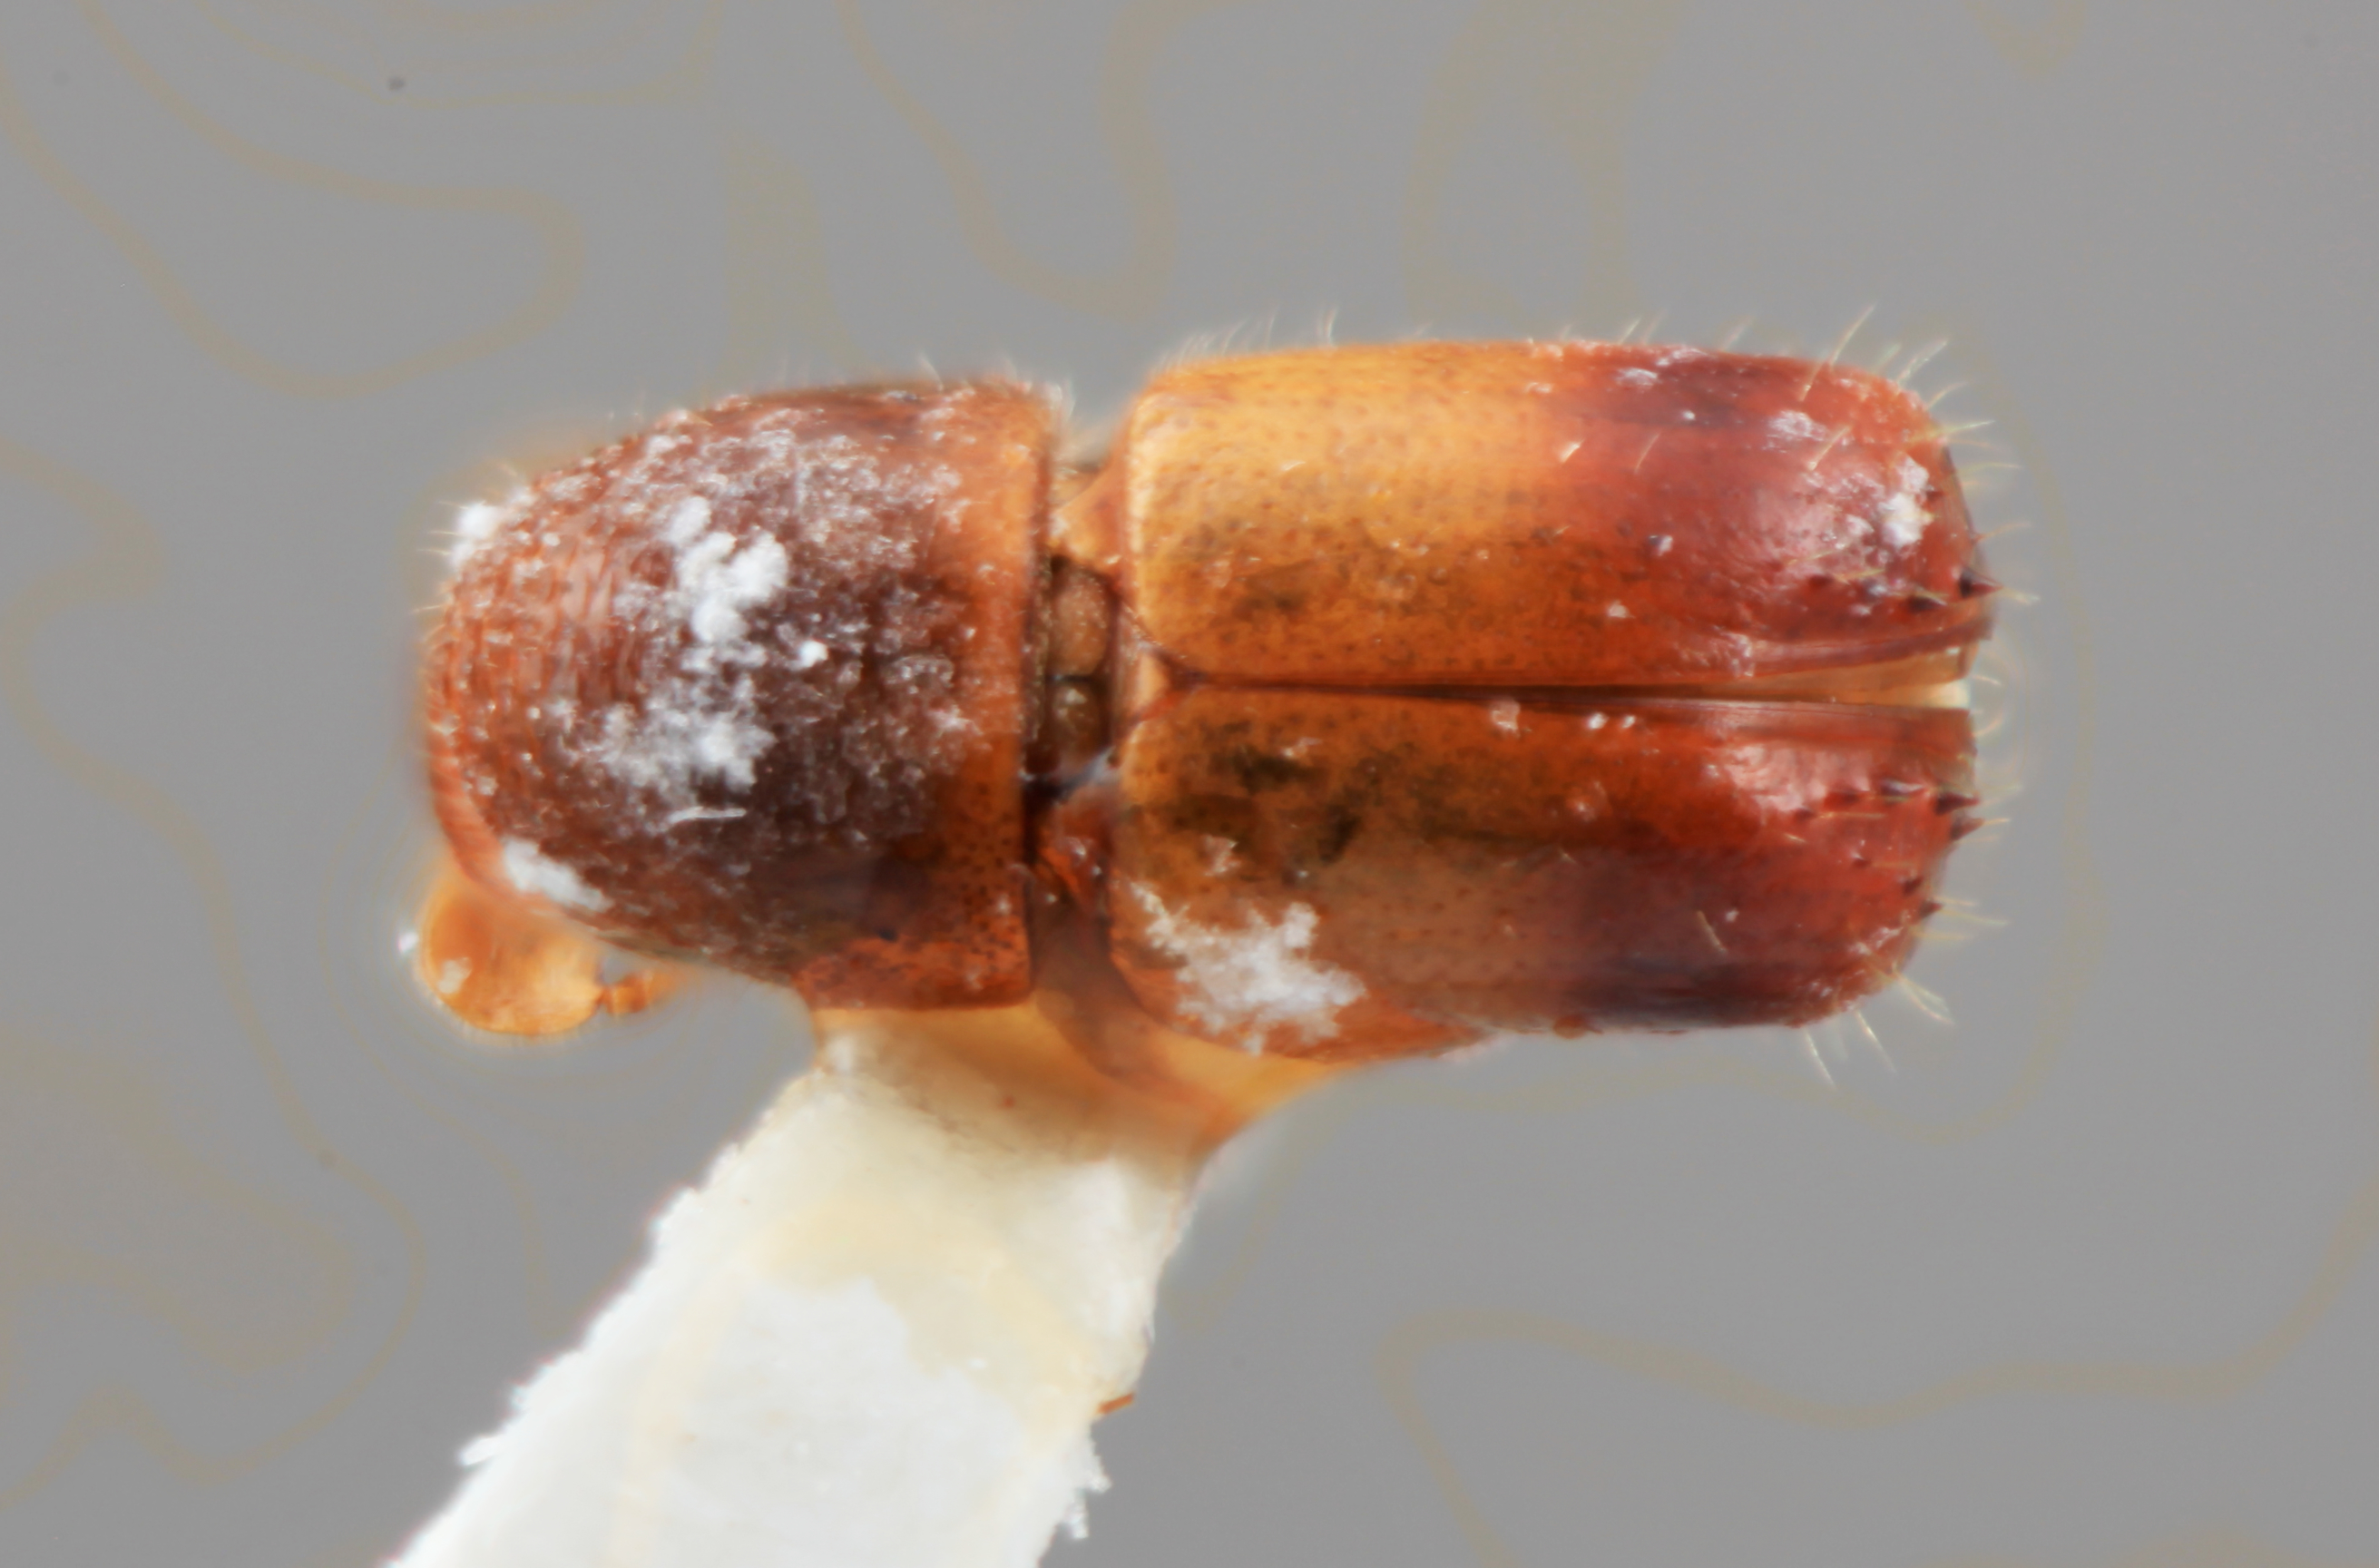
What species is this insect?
Corthylus sentus
